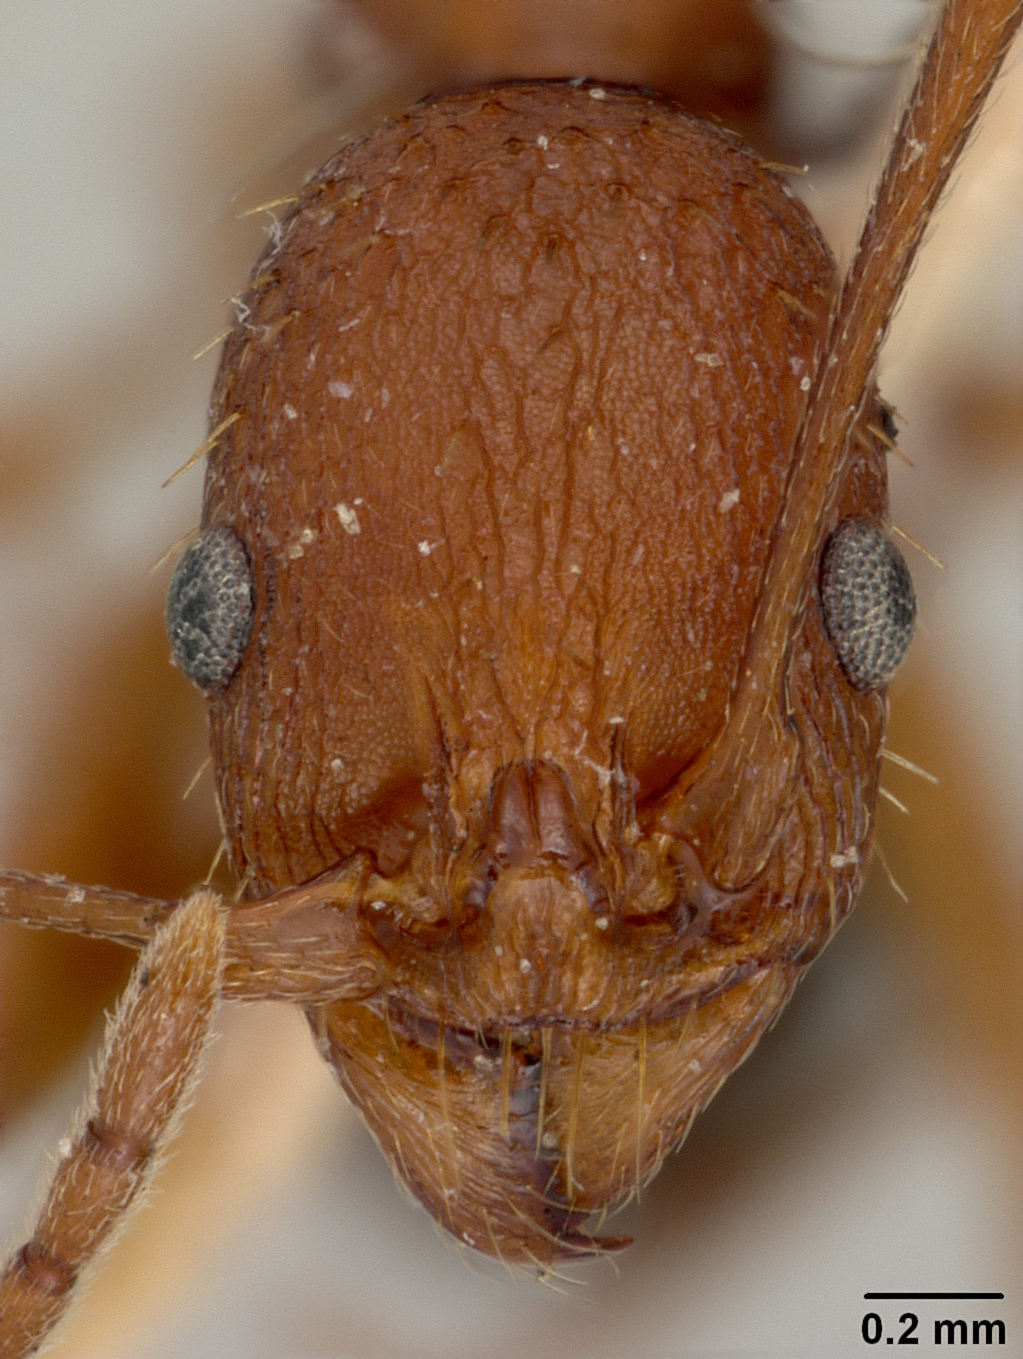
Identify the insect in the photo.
Aphaenogaster treatae
